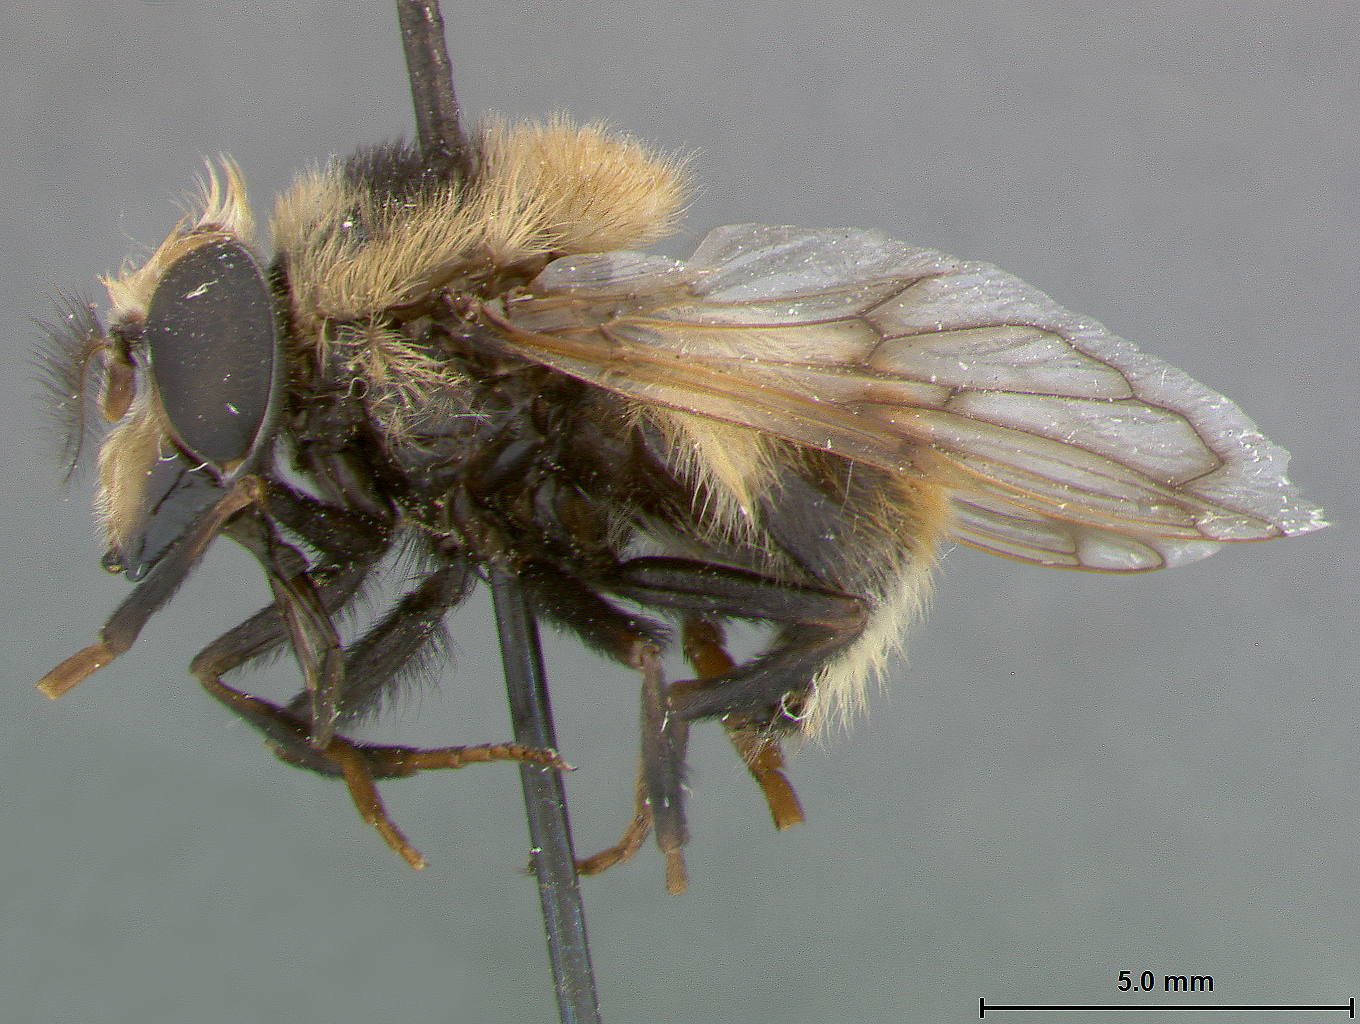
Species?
Volucella rufomaculata
